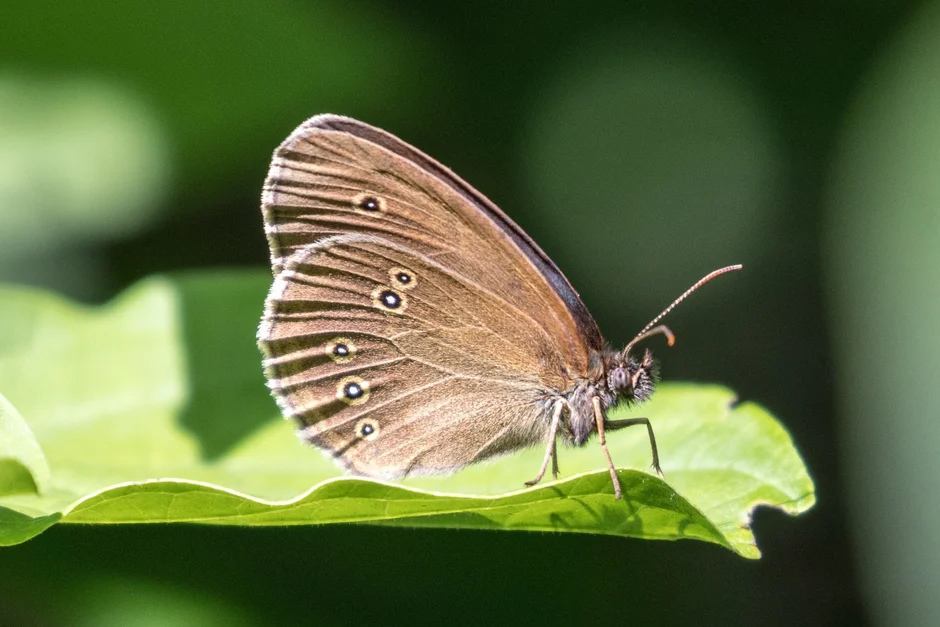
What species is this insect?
Aphantopus hyperantus
